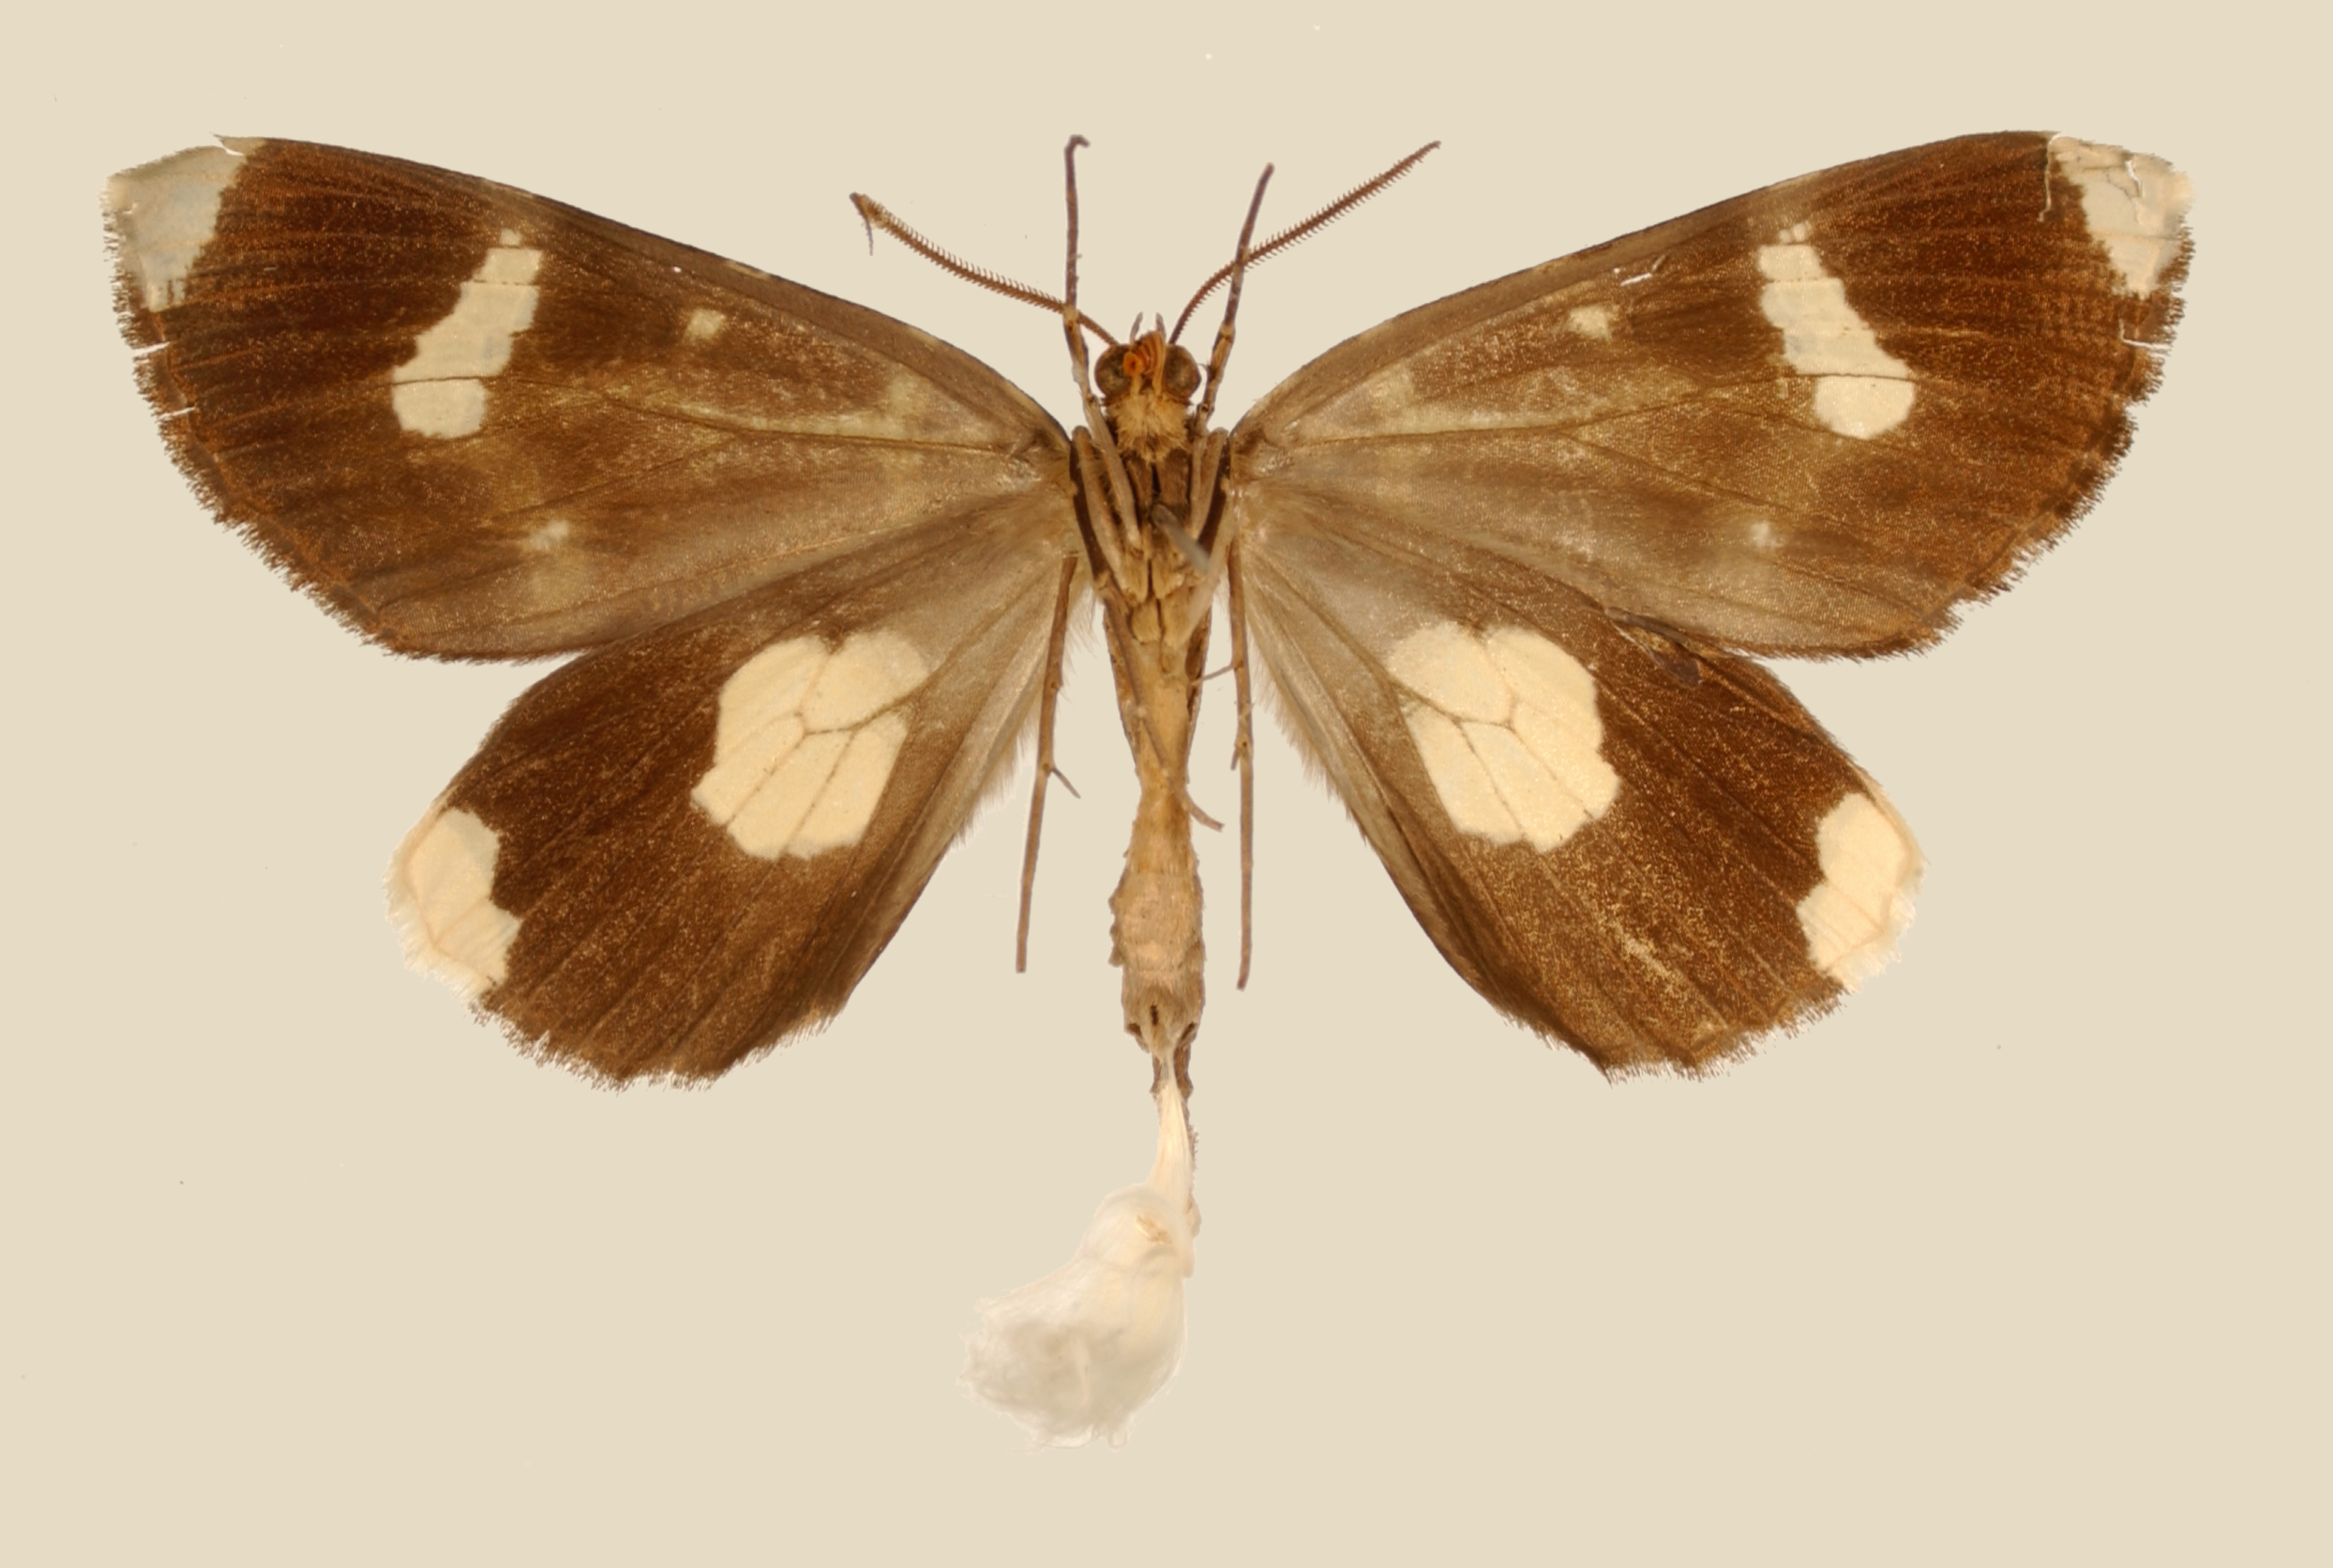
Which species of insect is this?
Spargania orbisticta
